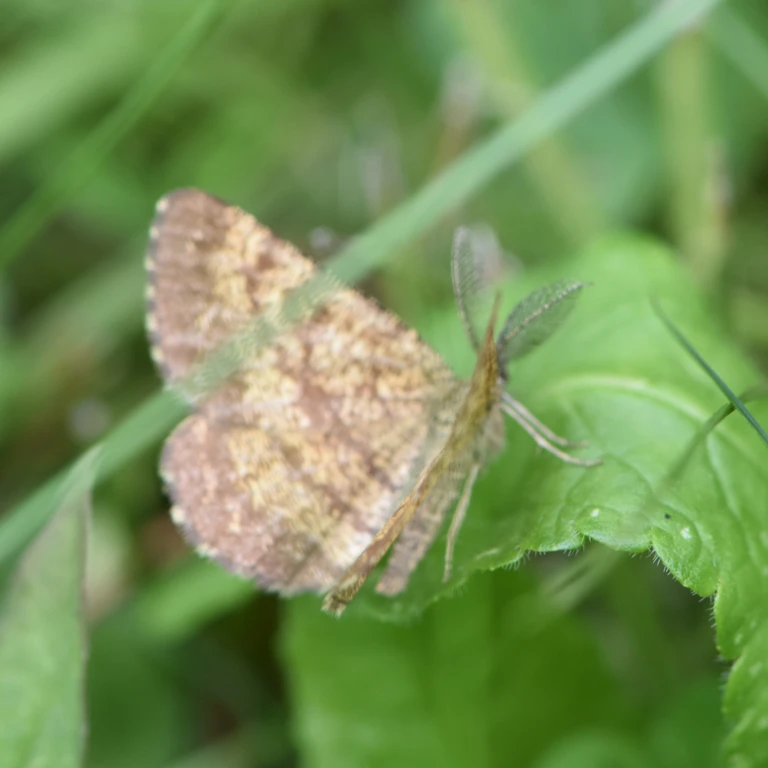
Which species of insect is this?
Ematurga atomaria
